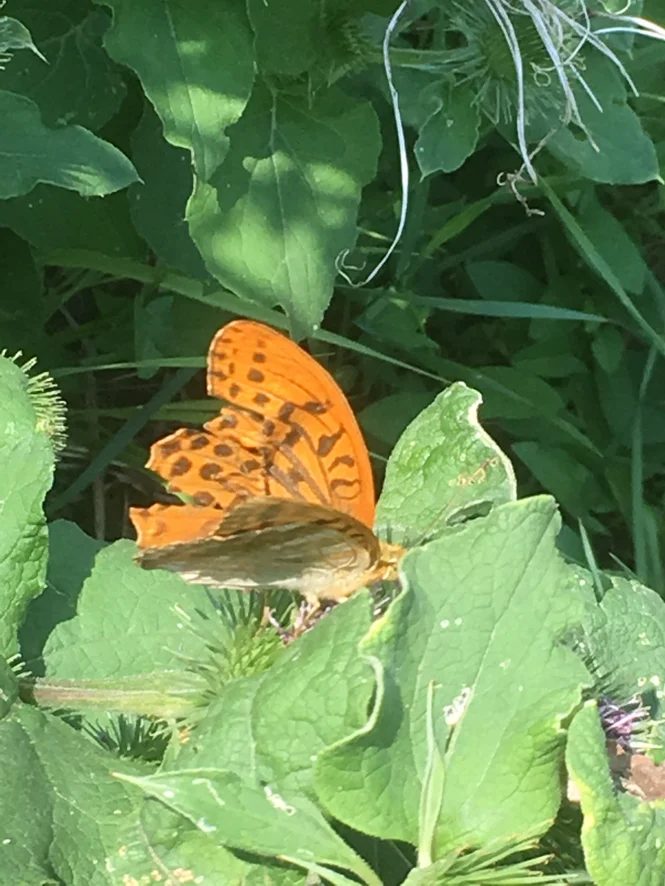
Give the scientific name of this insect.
Argynnis paphia
